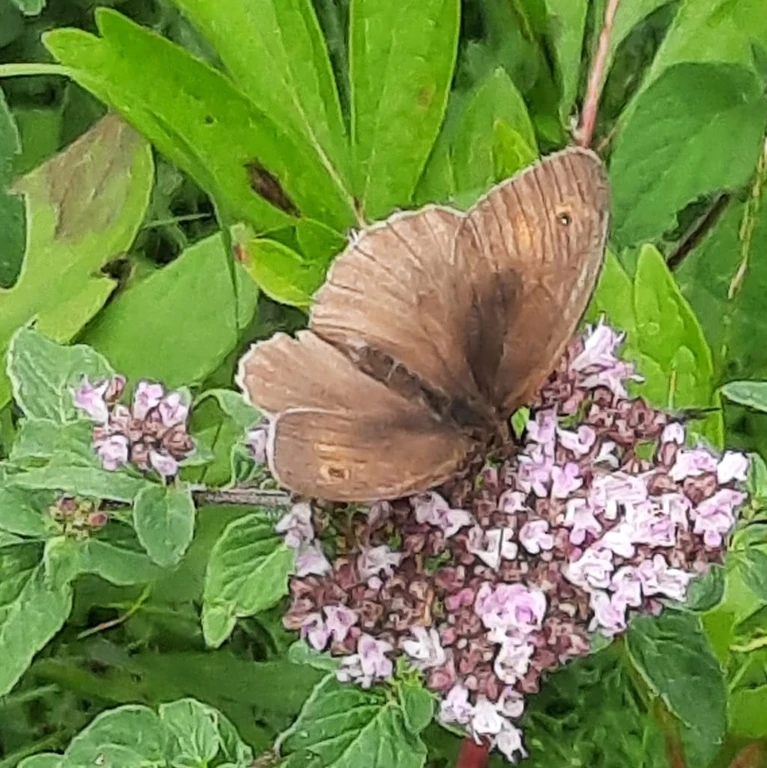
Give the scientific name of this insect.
Maniola jurtina
